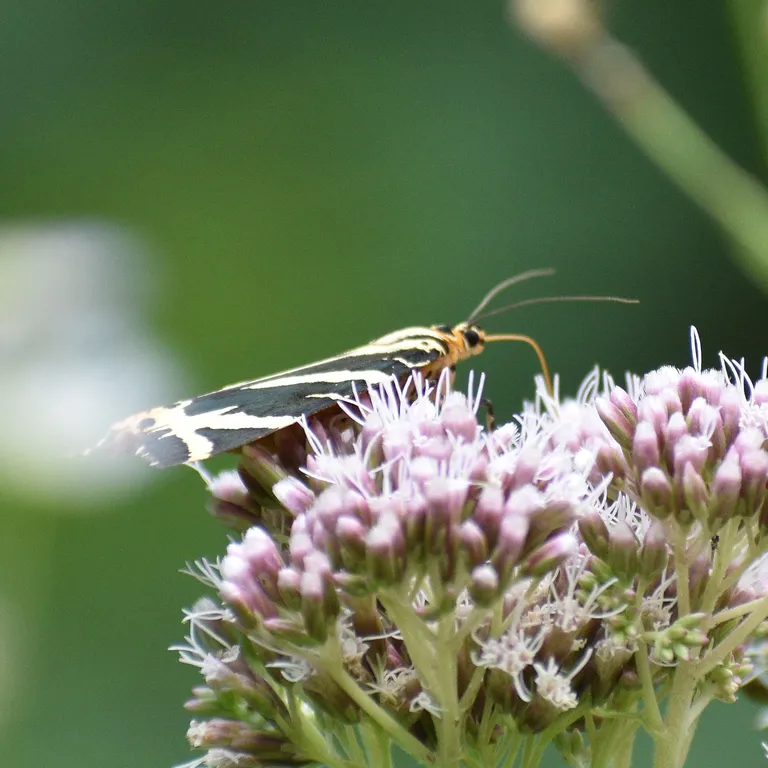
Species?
Euplagia quadripunctaria
